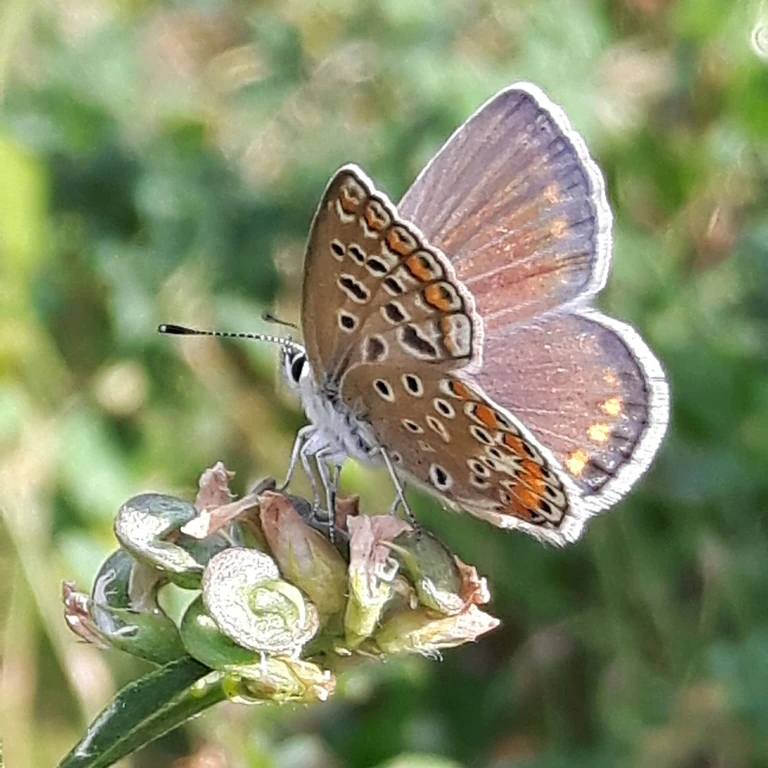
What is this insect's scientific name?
Polyommatus icarus
